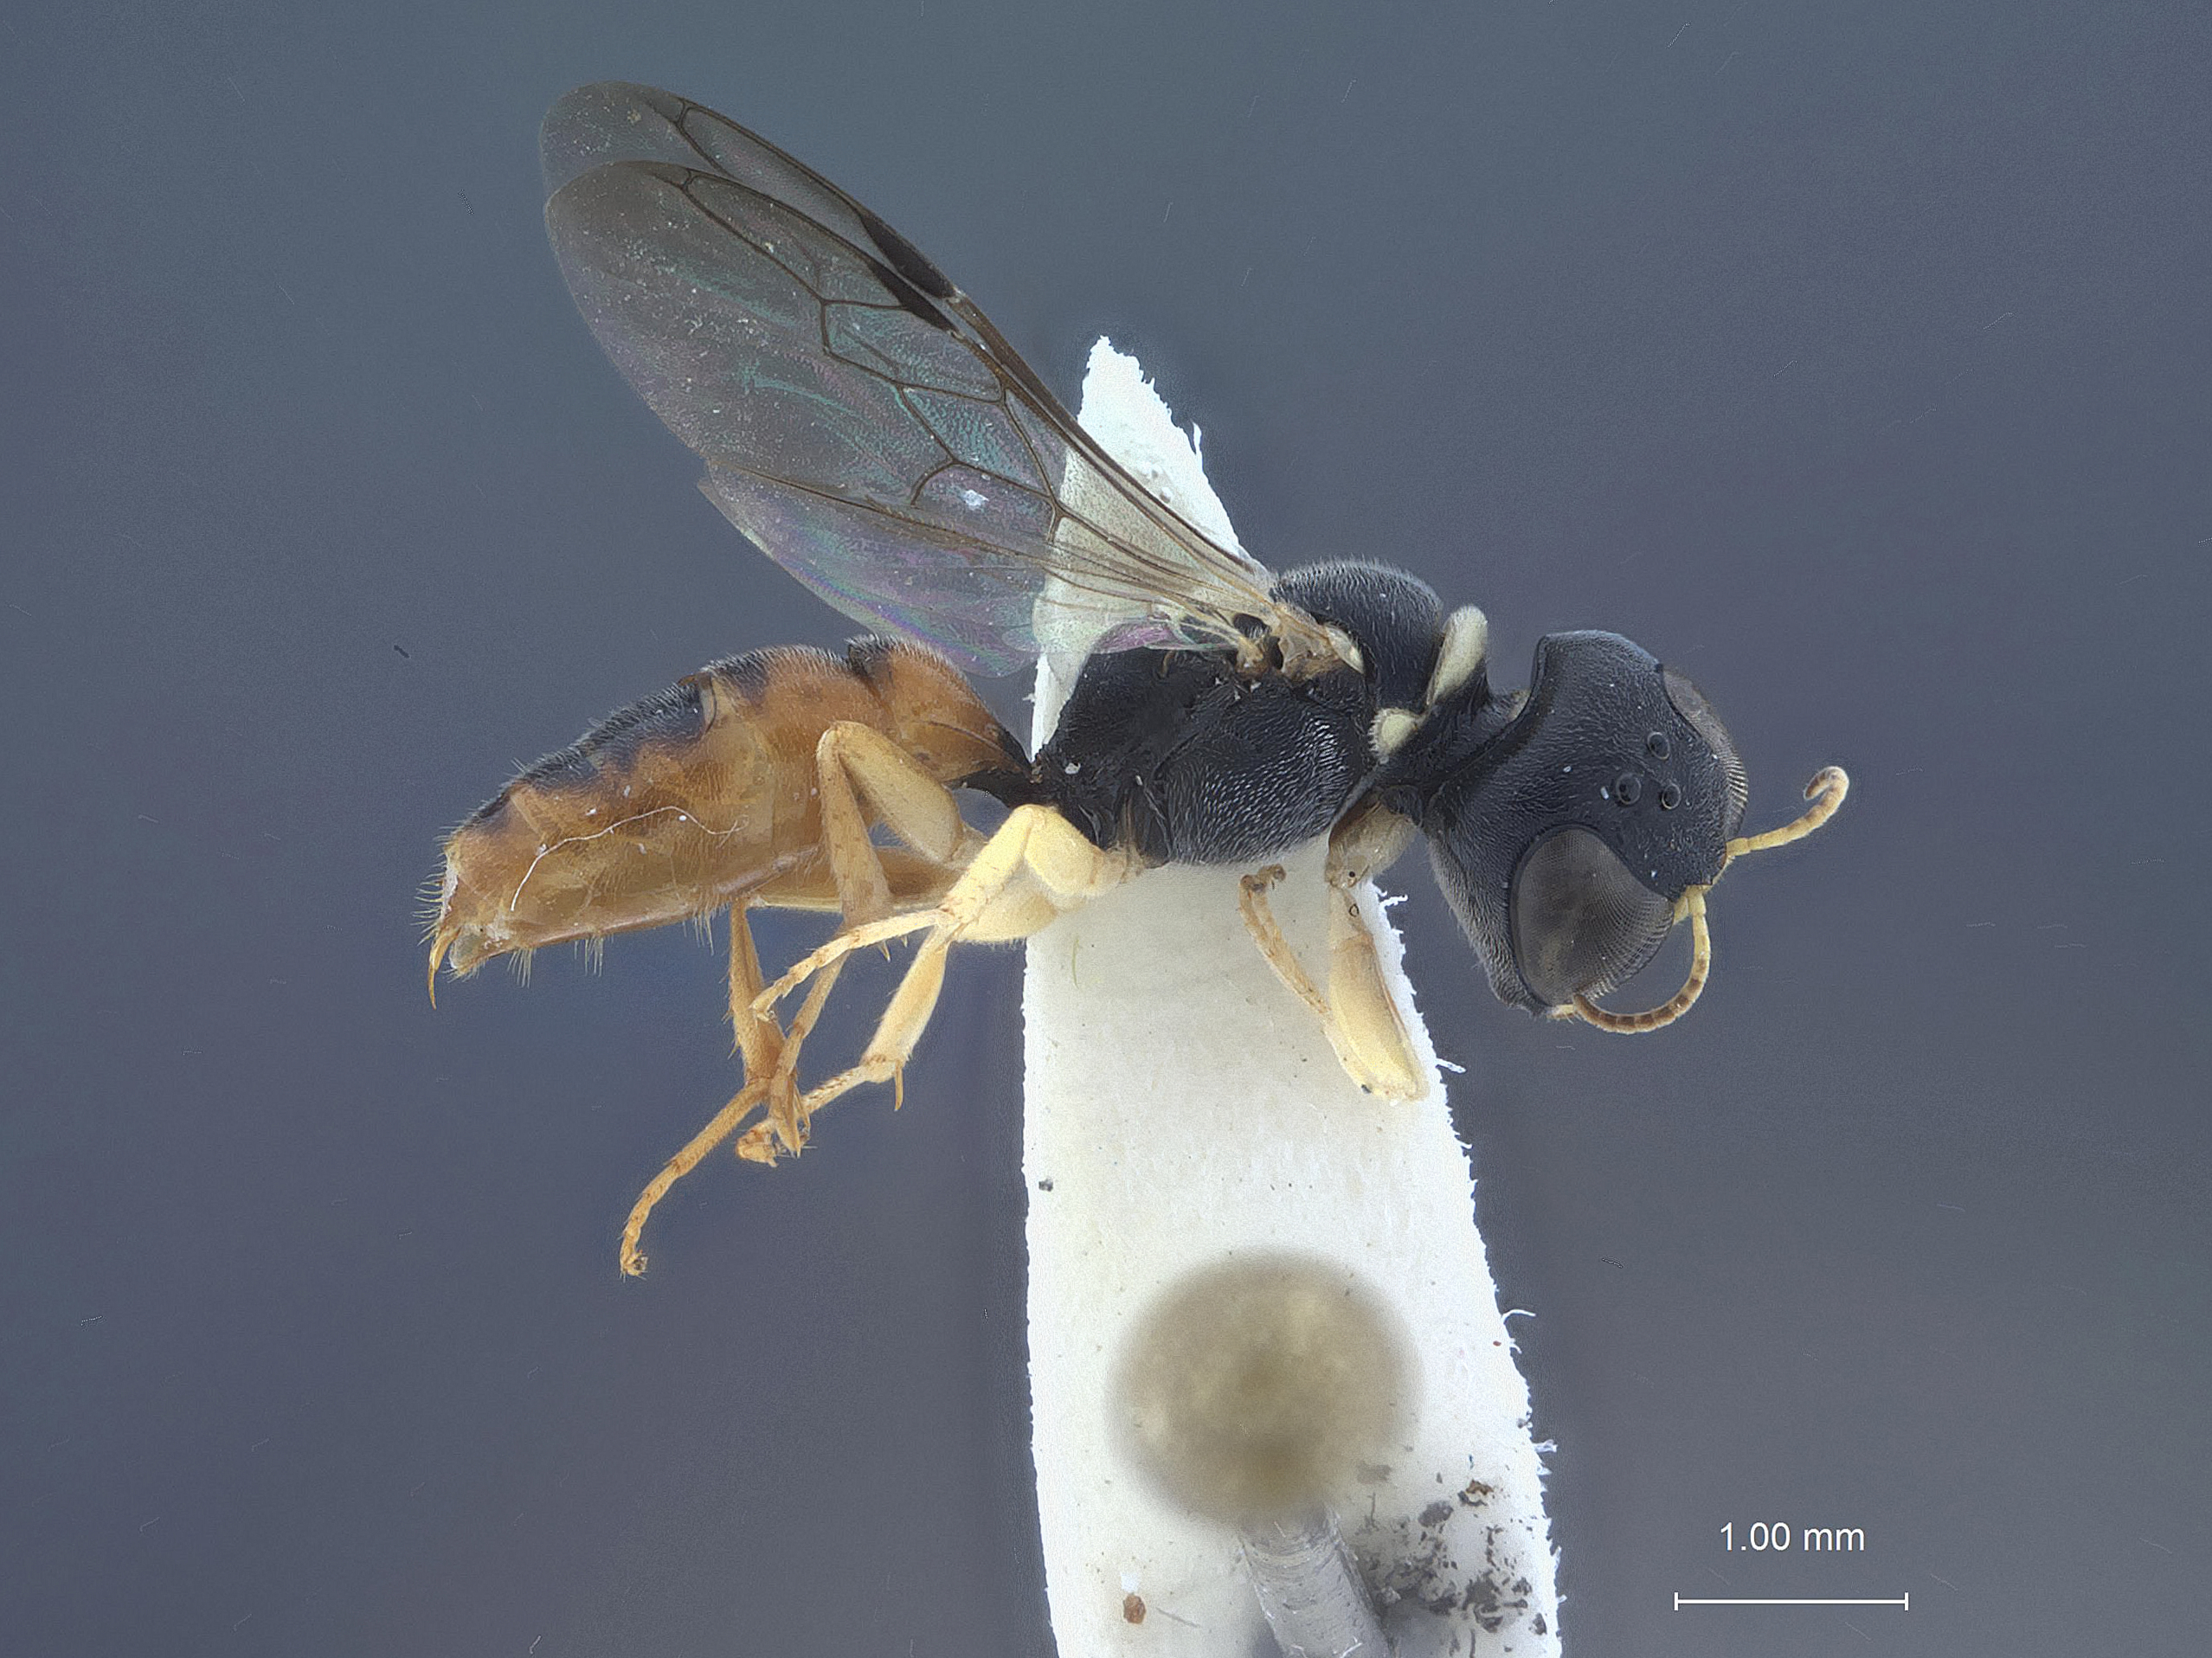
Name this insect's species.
Krombeinictus nordenae
